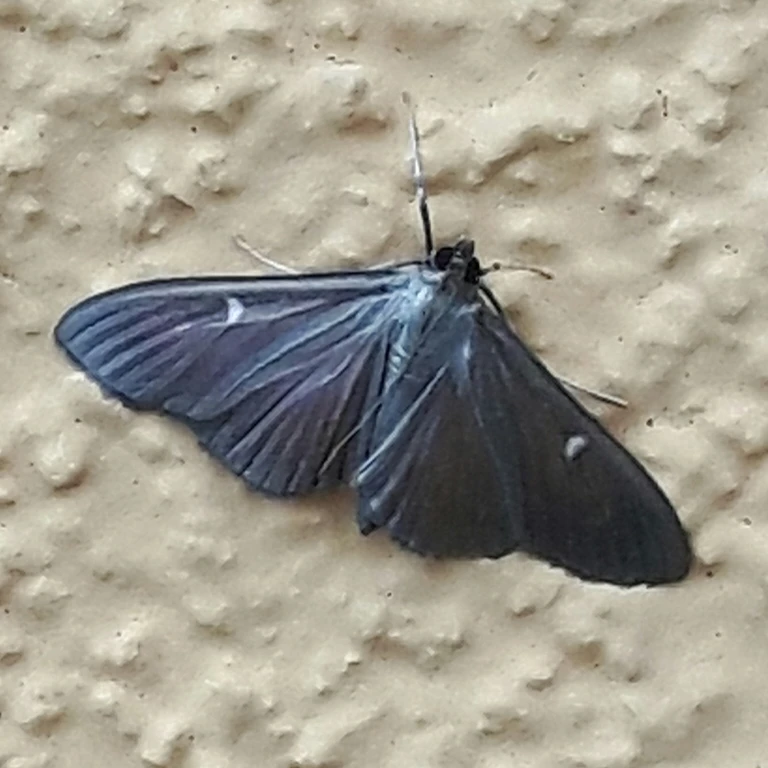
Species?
Cydalima perspectalis
